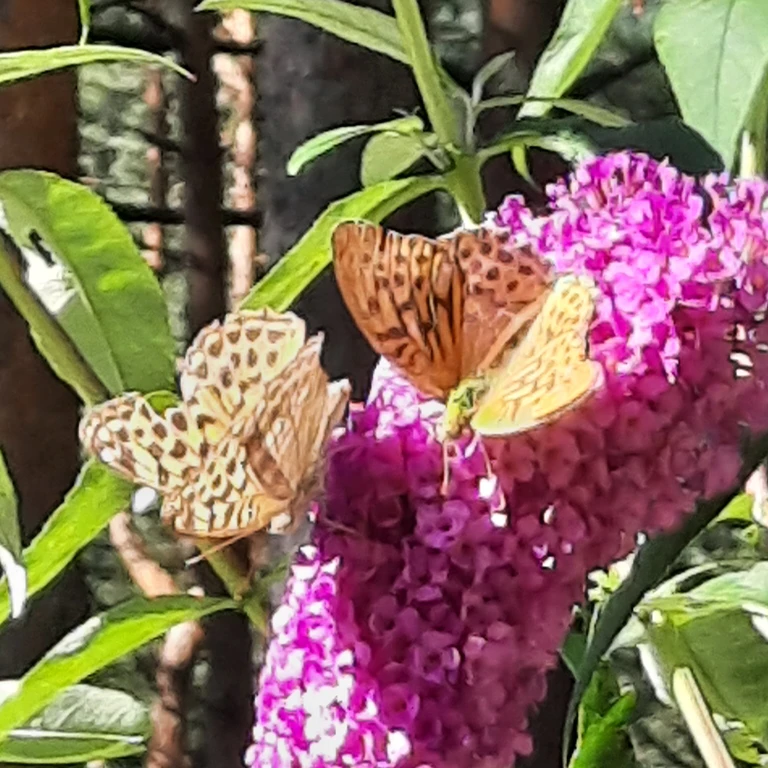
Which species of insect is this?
Argynnis paphia
